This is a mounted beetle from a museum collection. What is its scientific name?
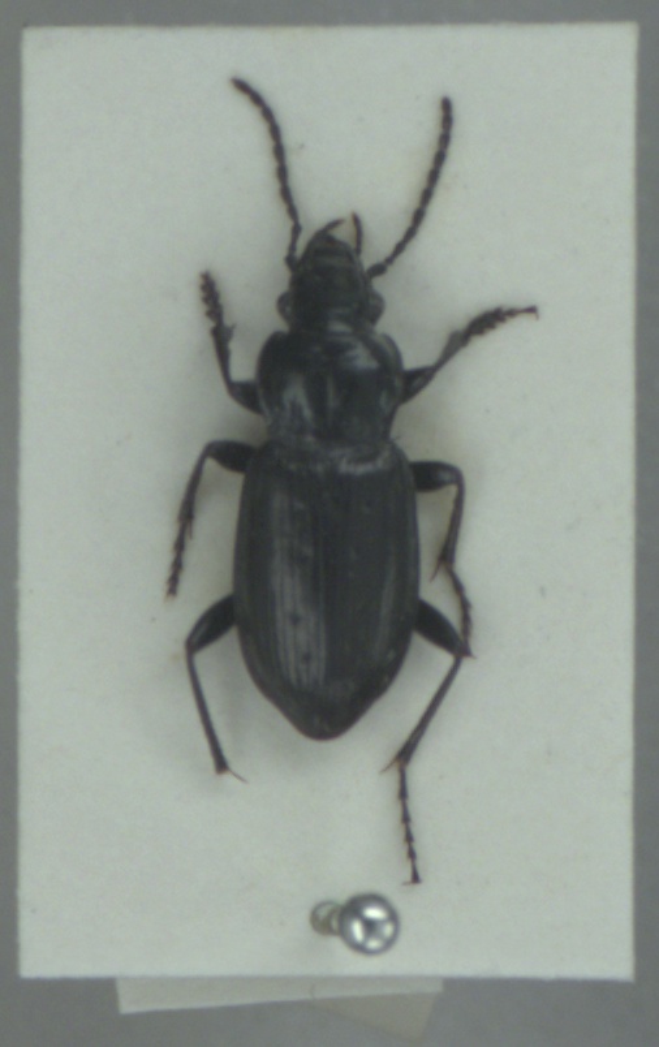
Pterostichus adstrictus
